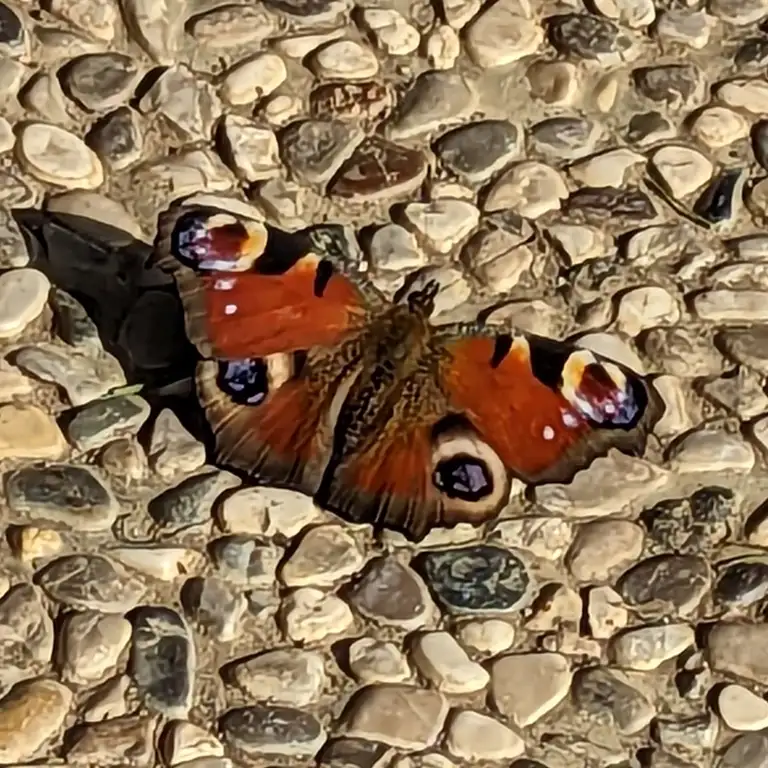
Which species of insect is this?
Aglais io
